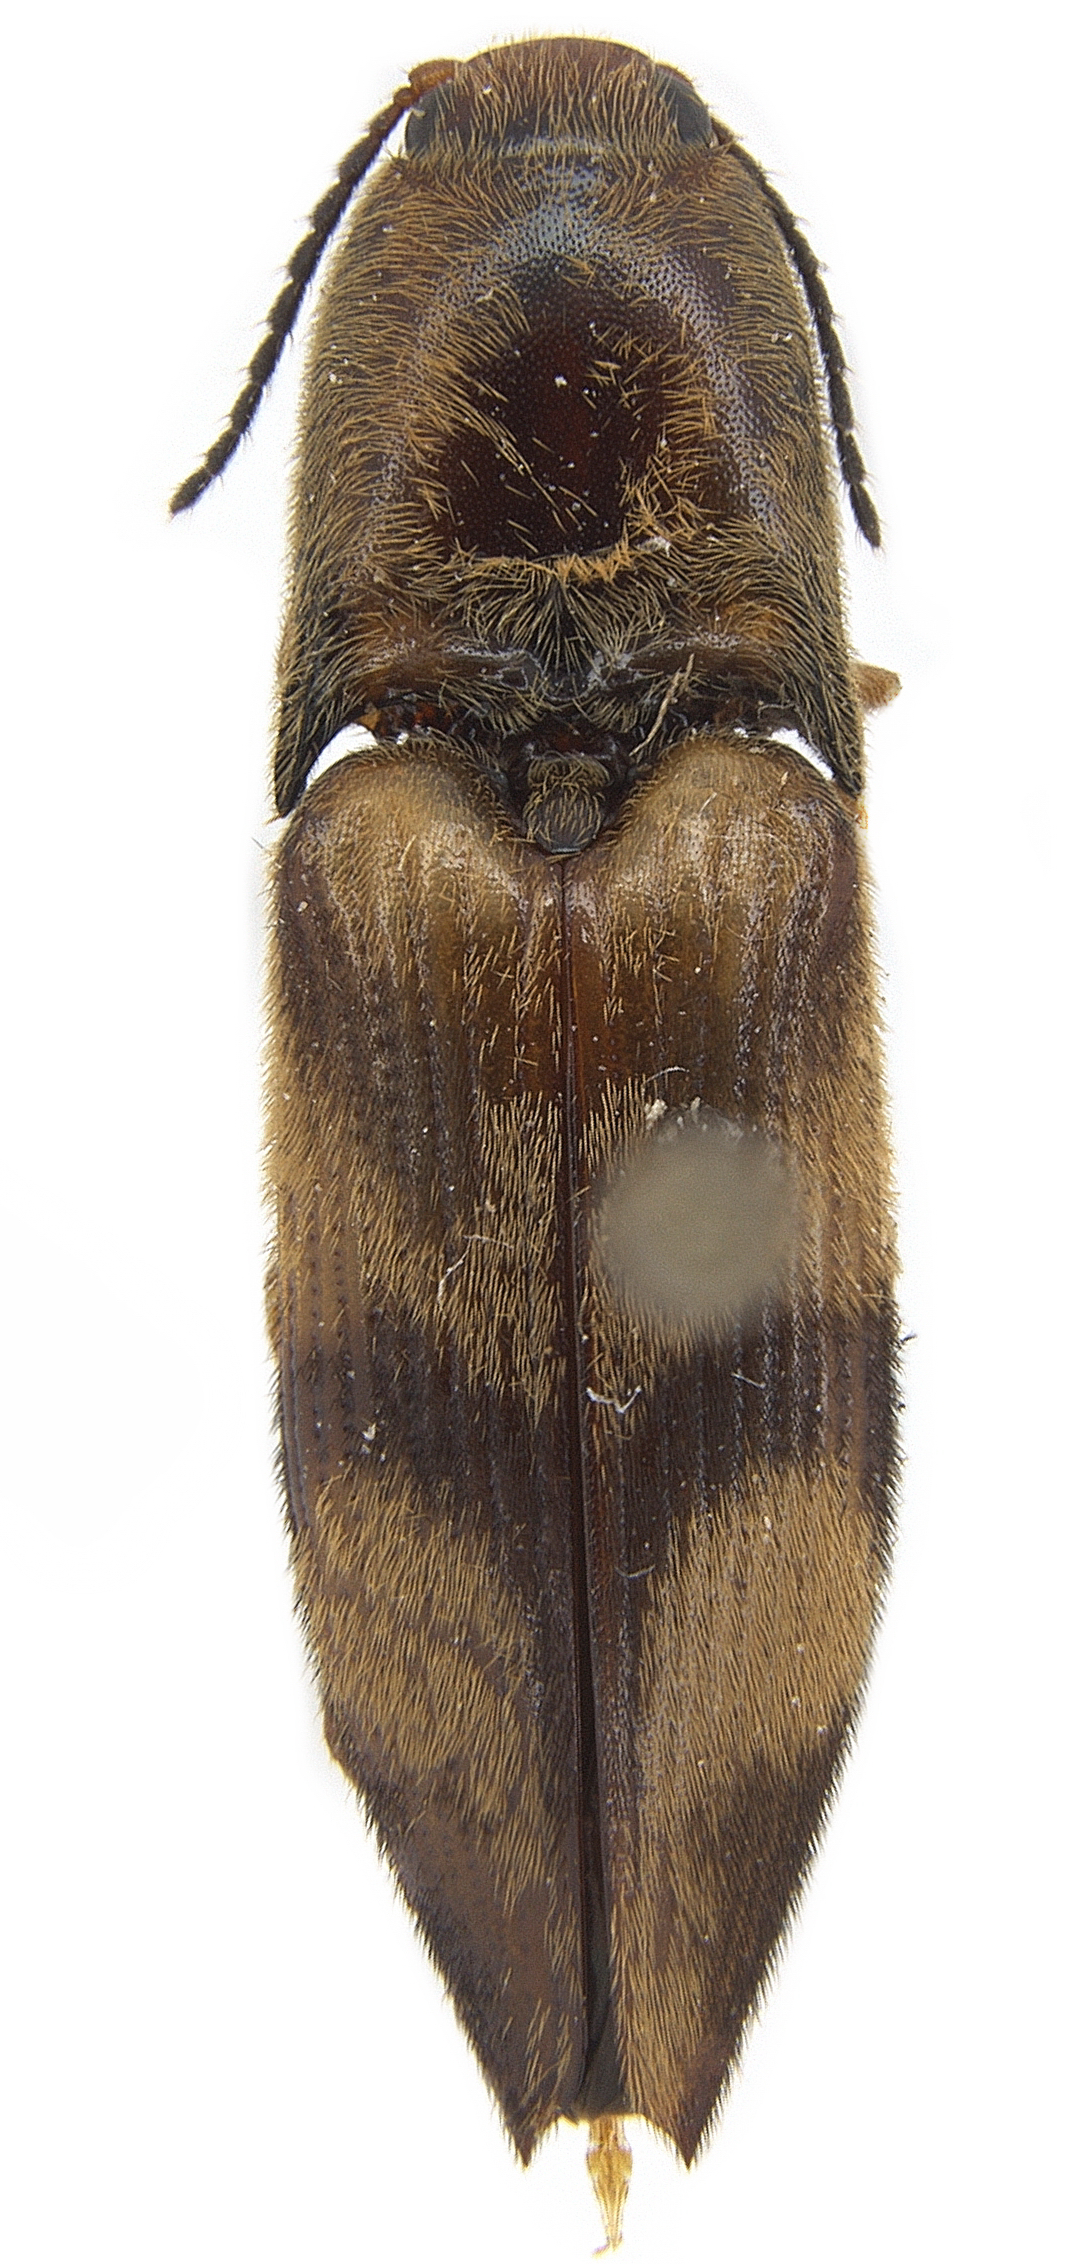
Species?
Dioxypterus undulatus
